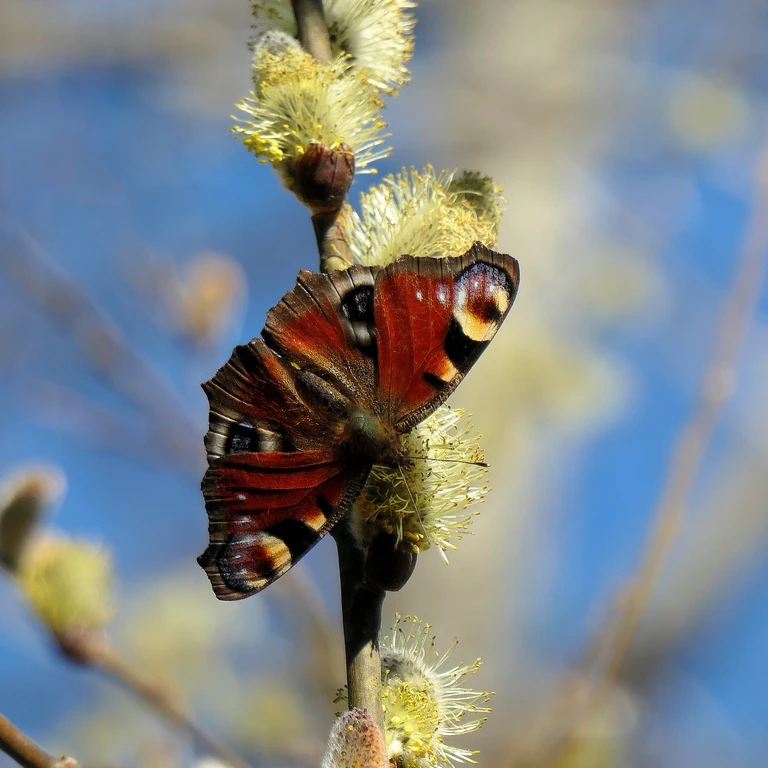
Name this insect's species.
Aglais io
